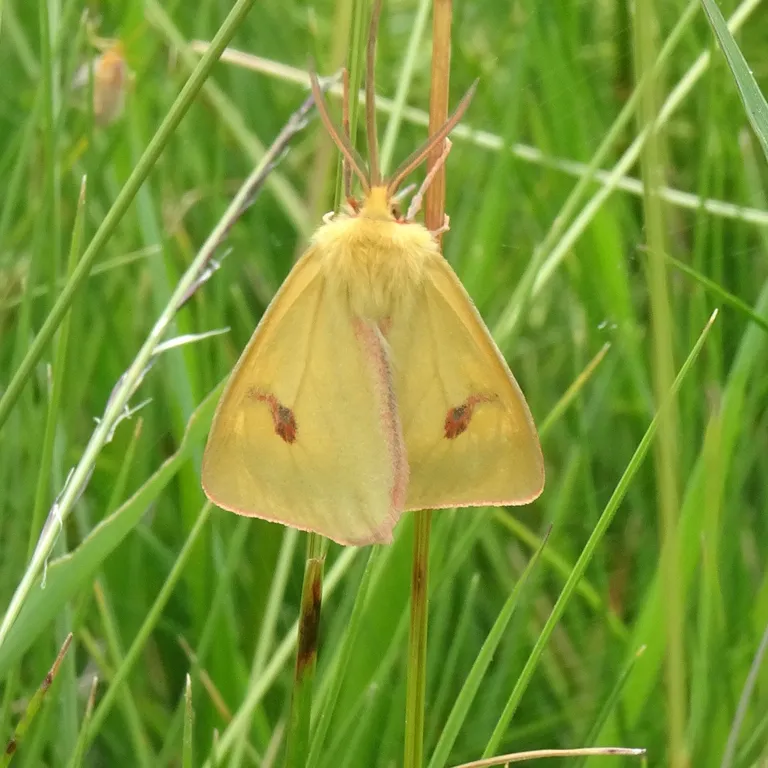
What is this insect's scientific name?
Diacrisia sannio
